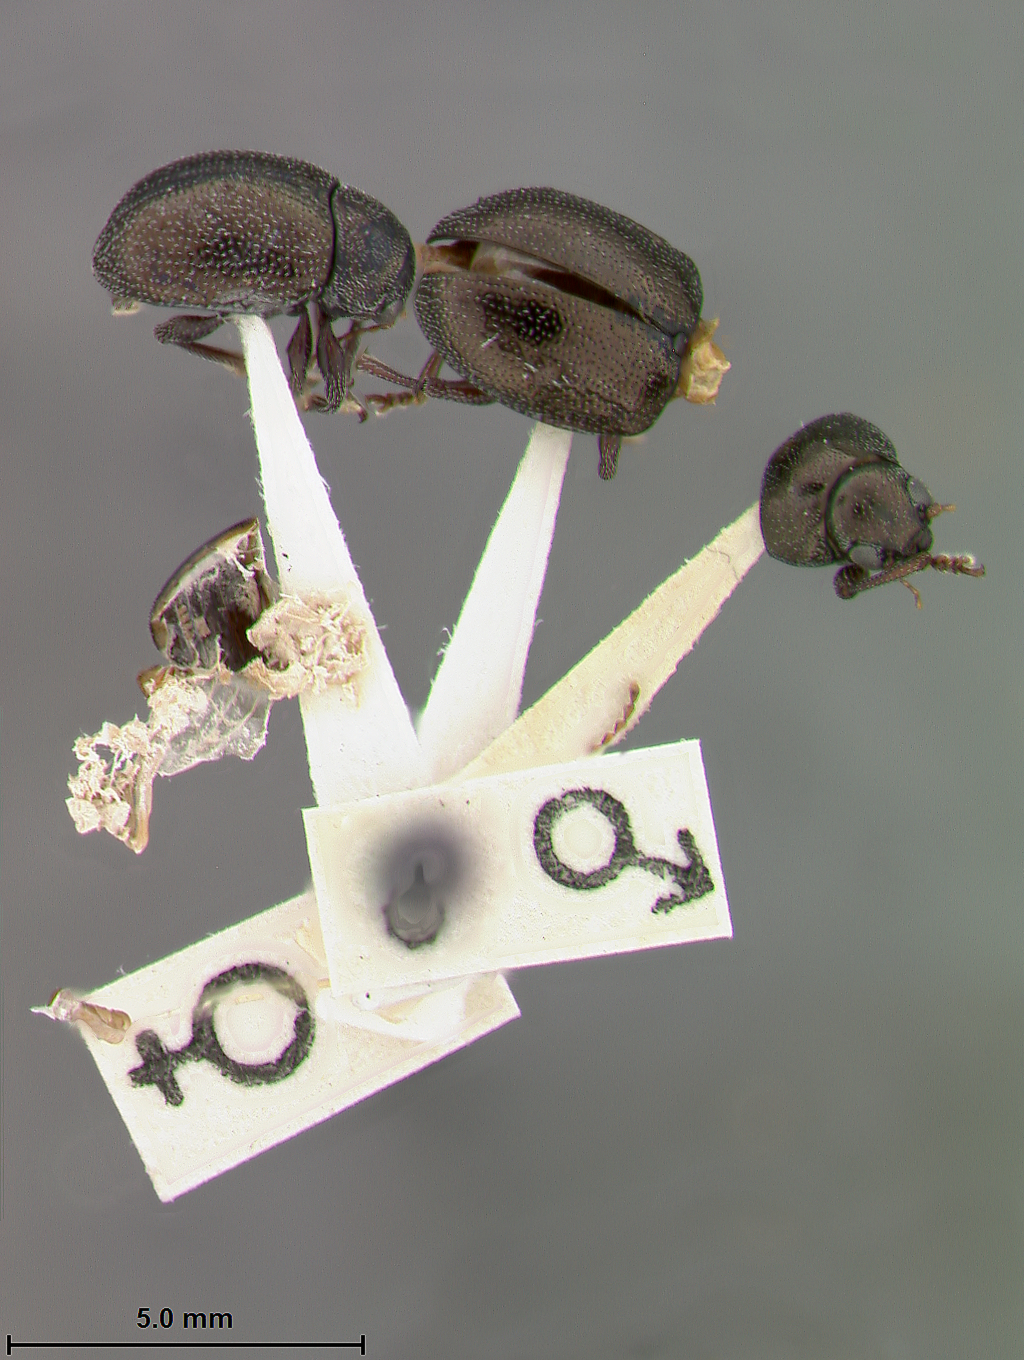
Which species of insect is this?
Chalcosicya crotonis
